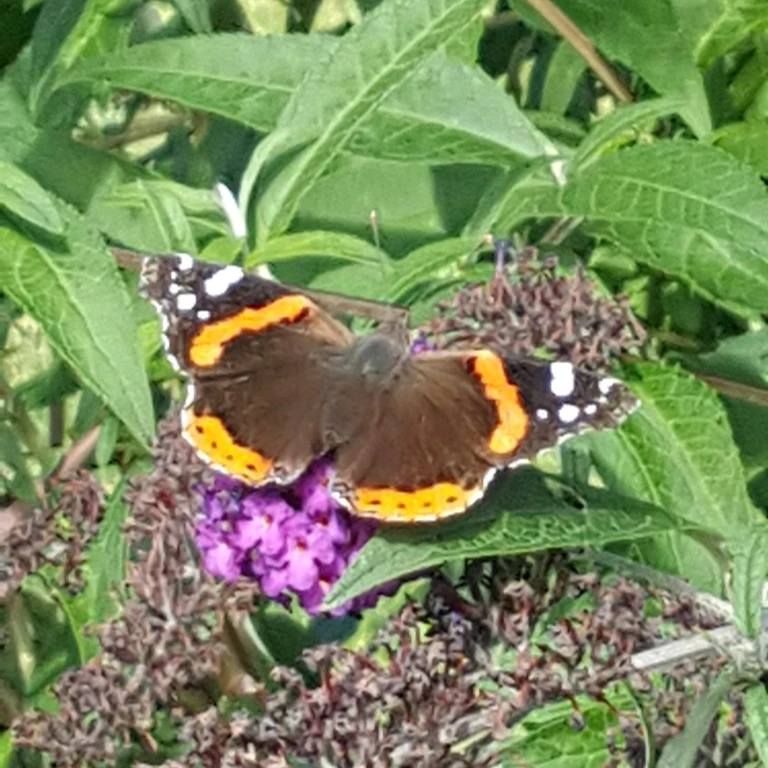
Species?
Vanessa atalanta
